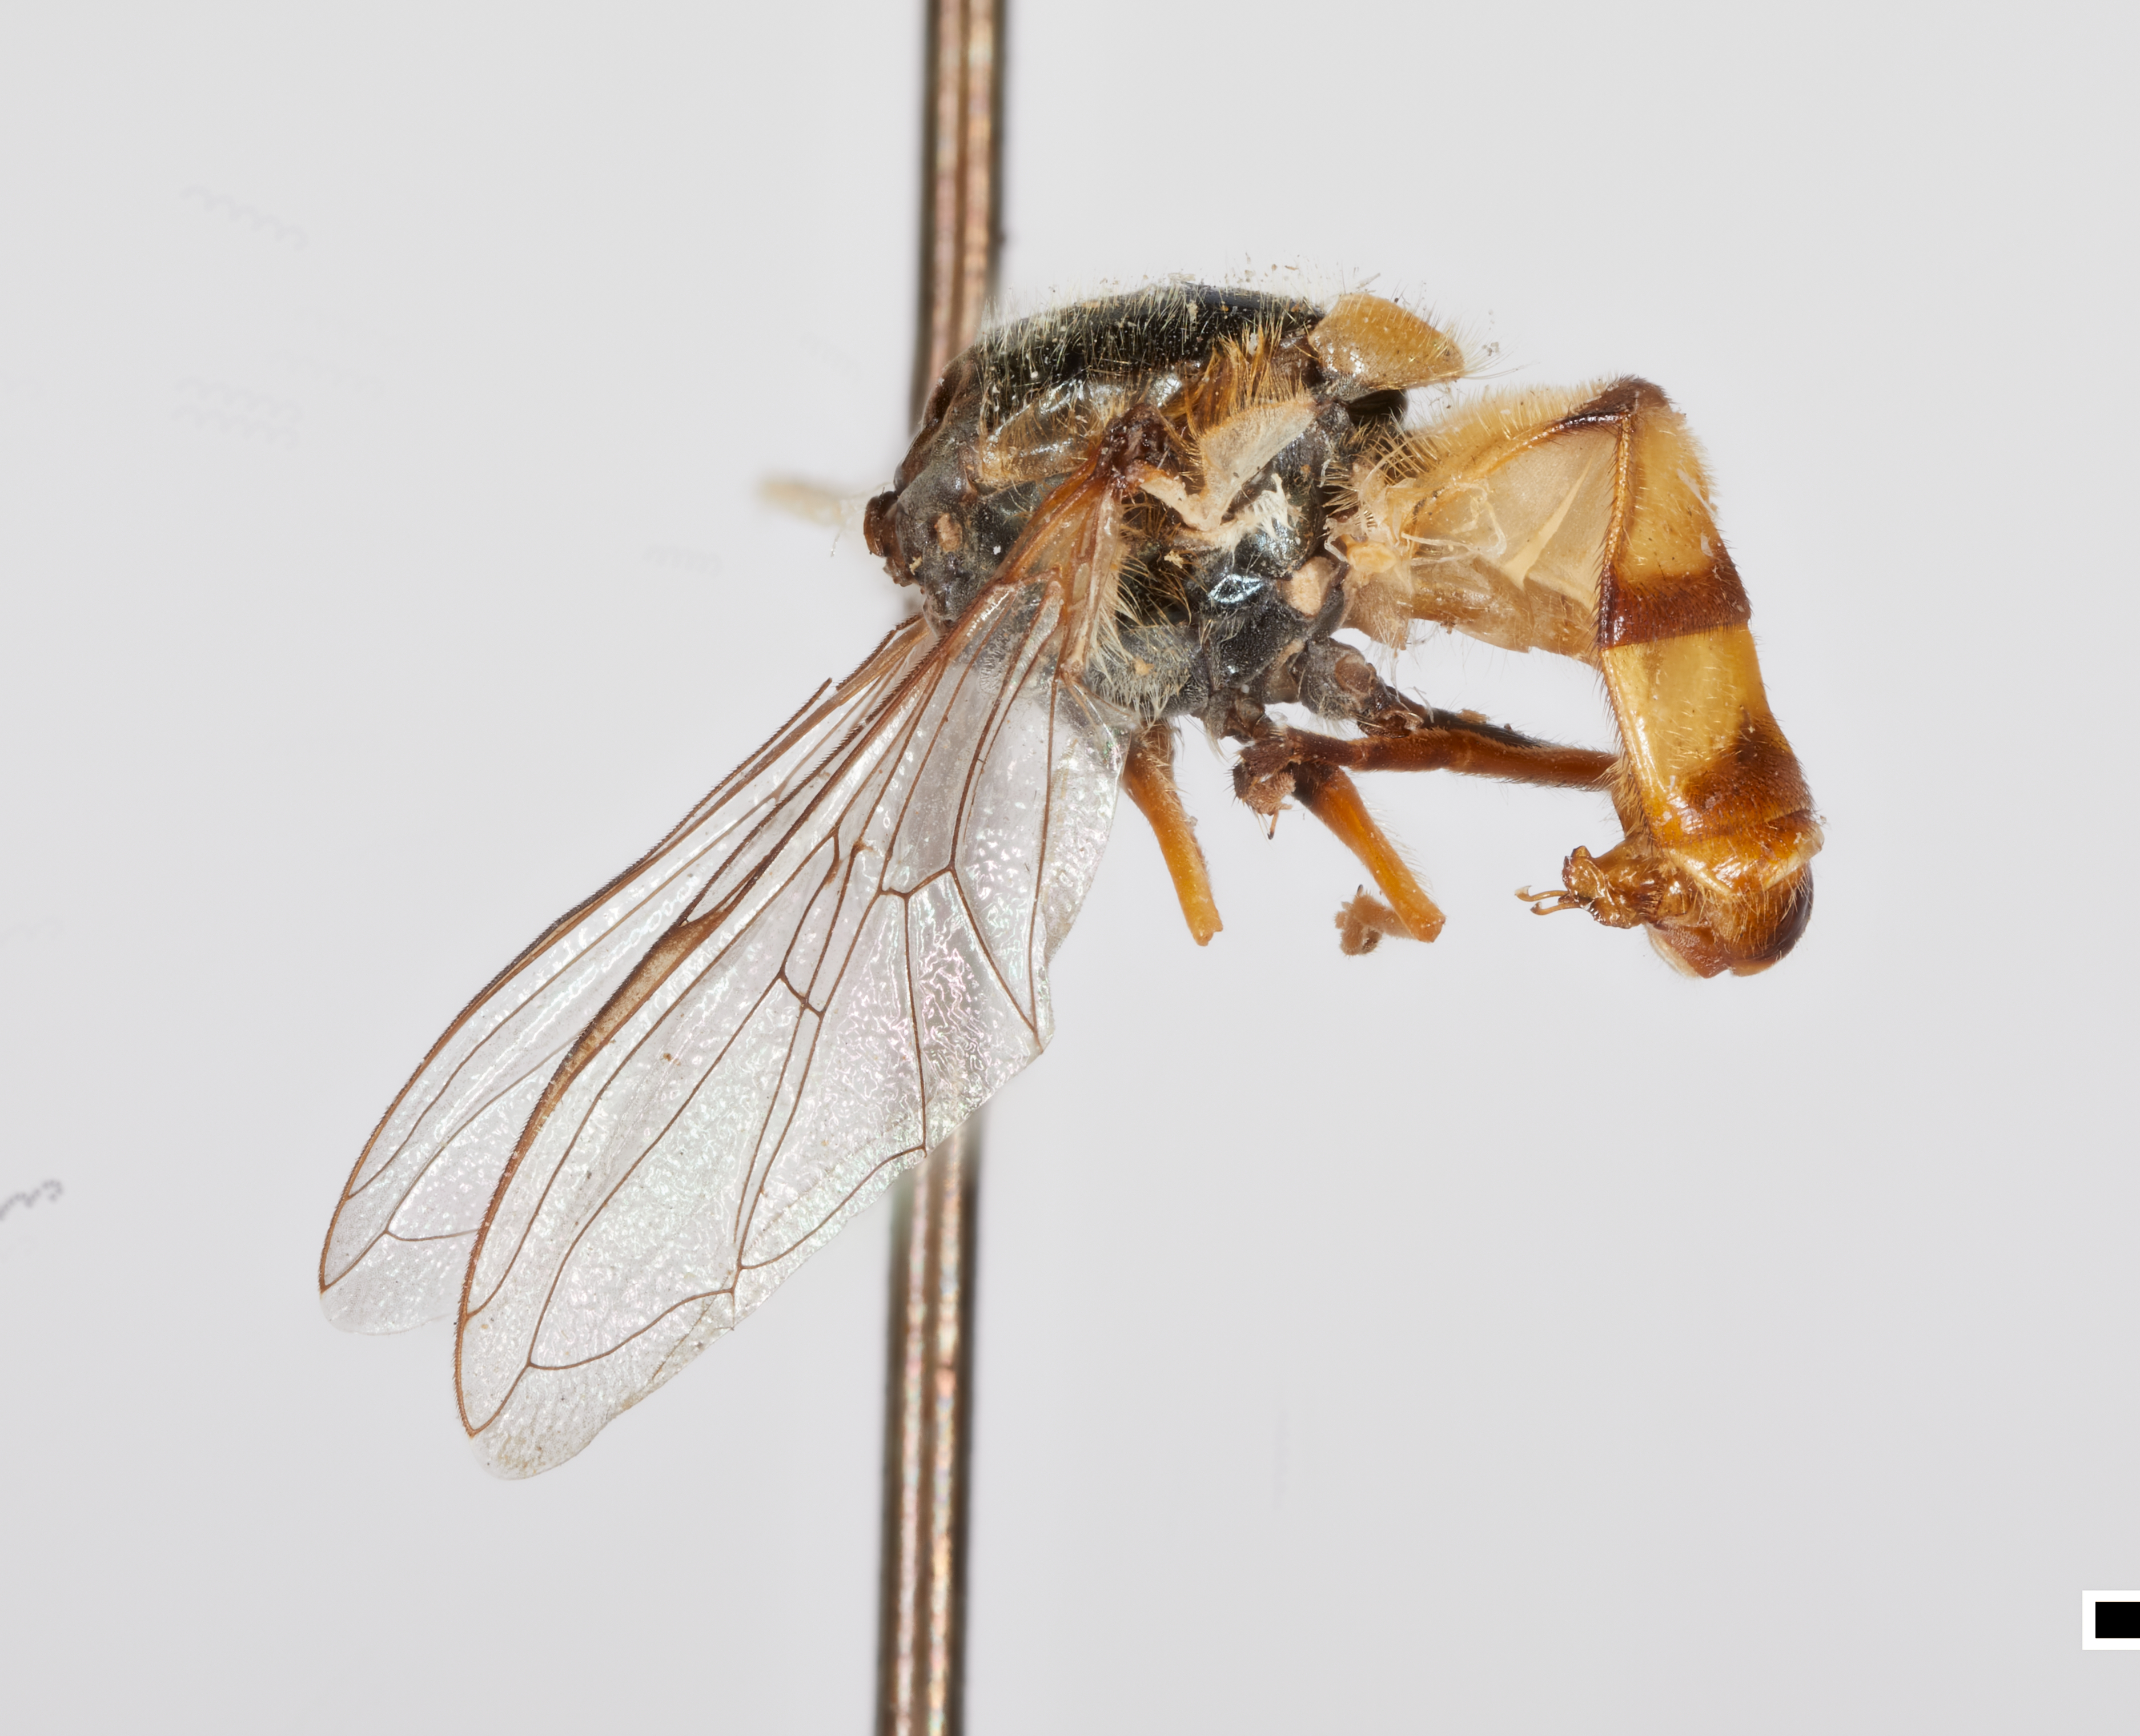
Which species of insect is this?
Metasyrphus fasciatus
